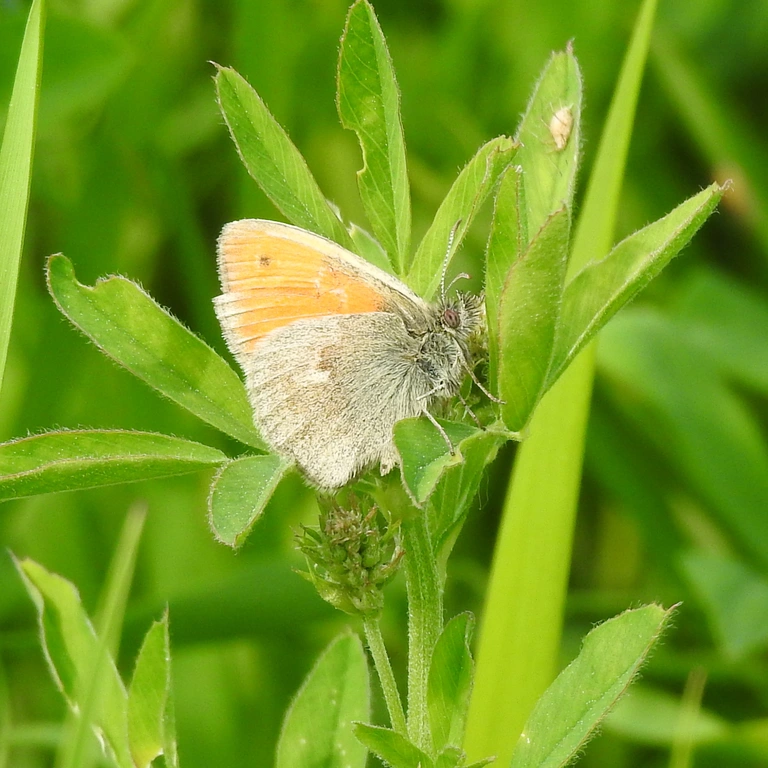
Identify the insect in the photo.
Coenonympha pamphilus
